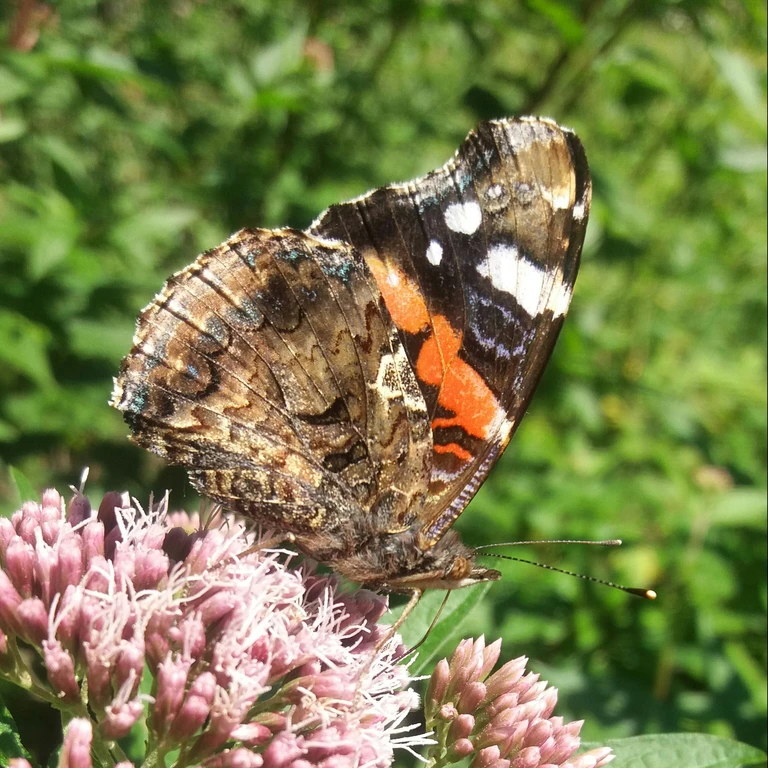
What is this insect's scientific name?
Vanessa atalanta
